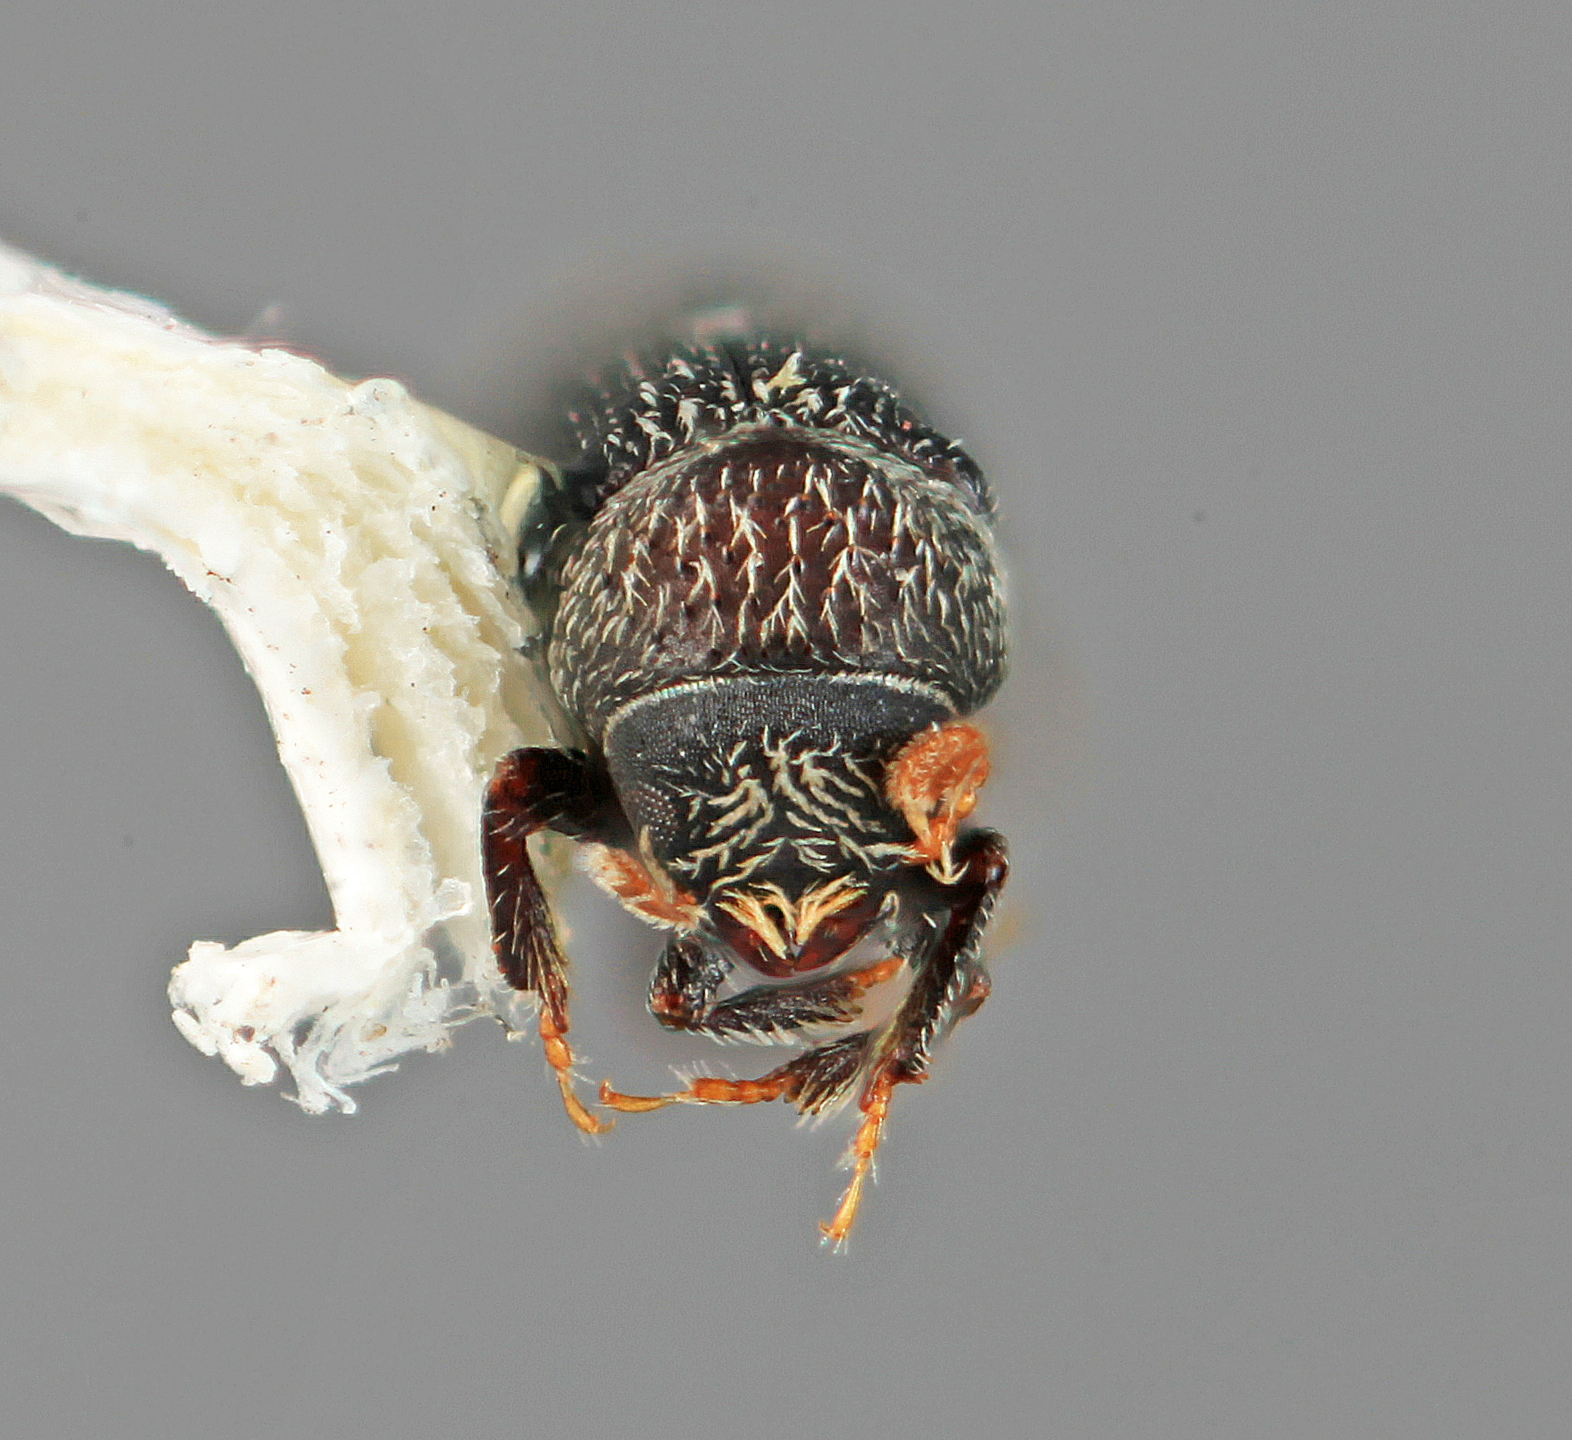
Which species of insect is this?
Micracisella nitidula (also Micracis nitidula)
